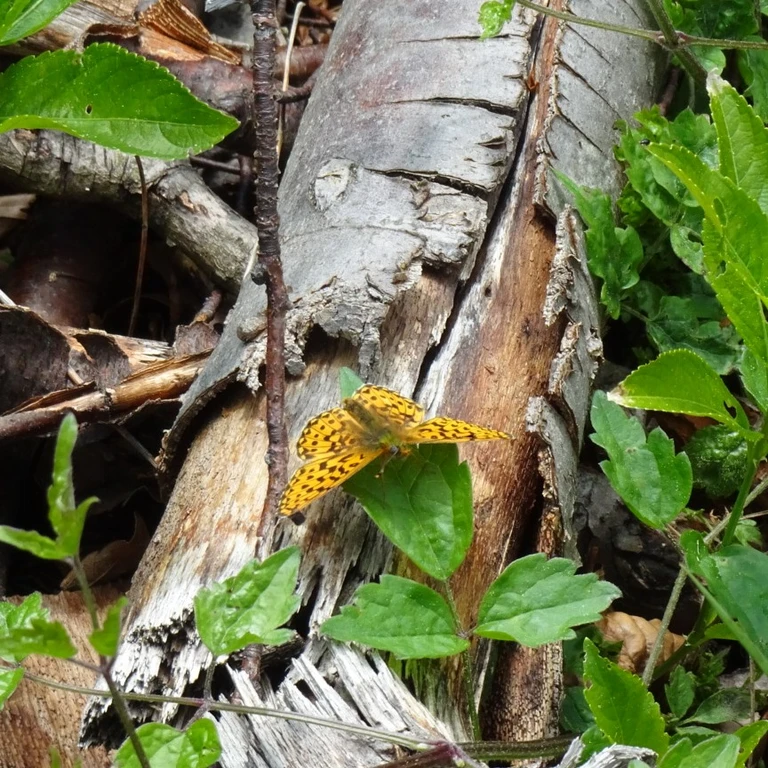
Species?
Boloria euphrosyne (also Clossiana euphrosyne)
